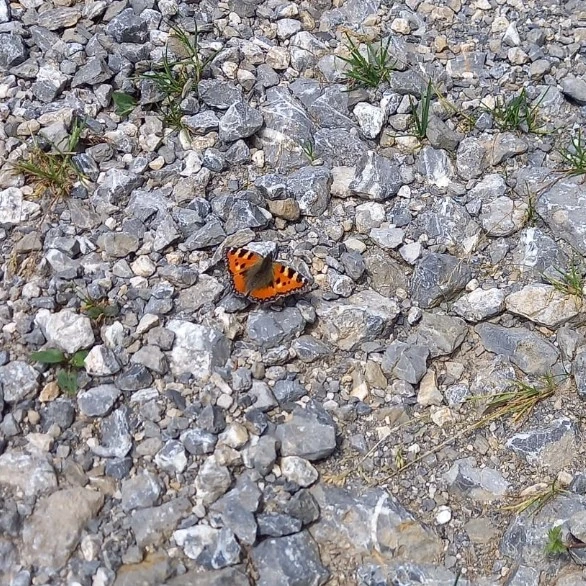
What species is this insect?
Aglais urticae
